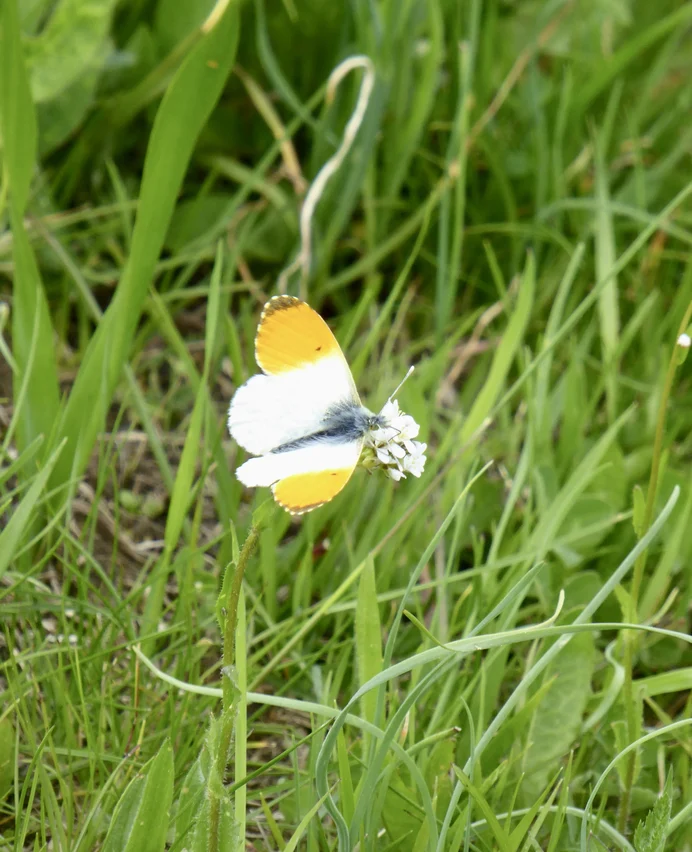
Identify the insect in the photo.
Anthocharis cardamines
